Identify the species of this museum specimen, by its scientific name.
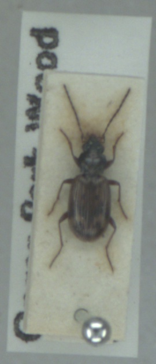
Bembidion dentellum
